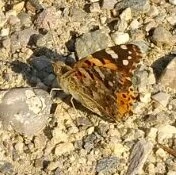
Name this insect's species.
Vanessa cardui
